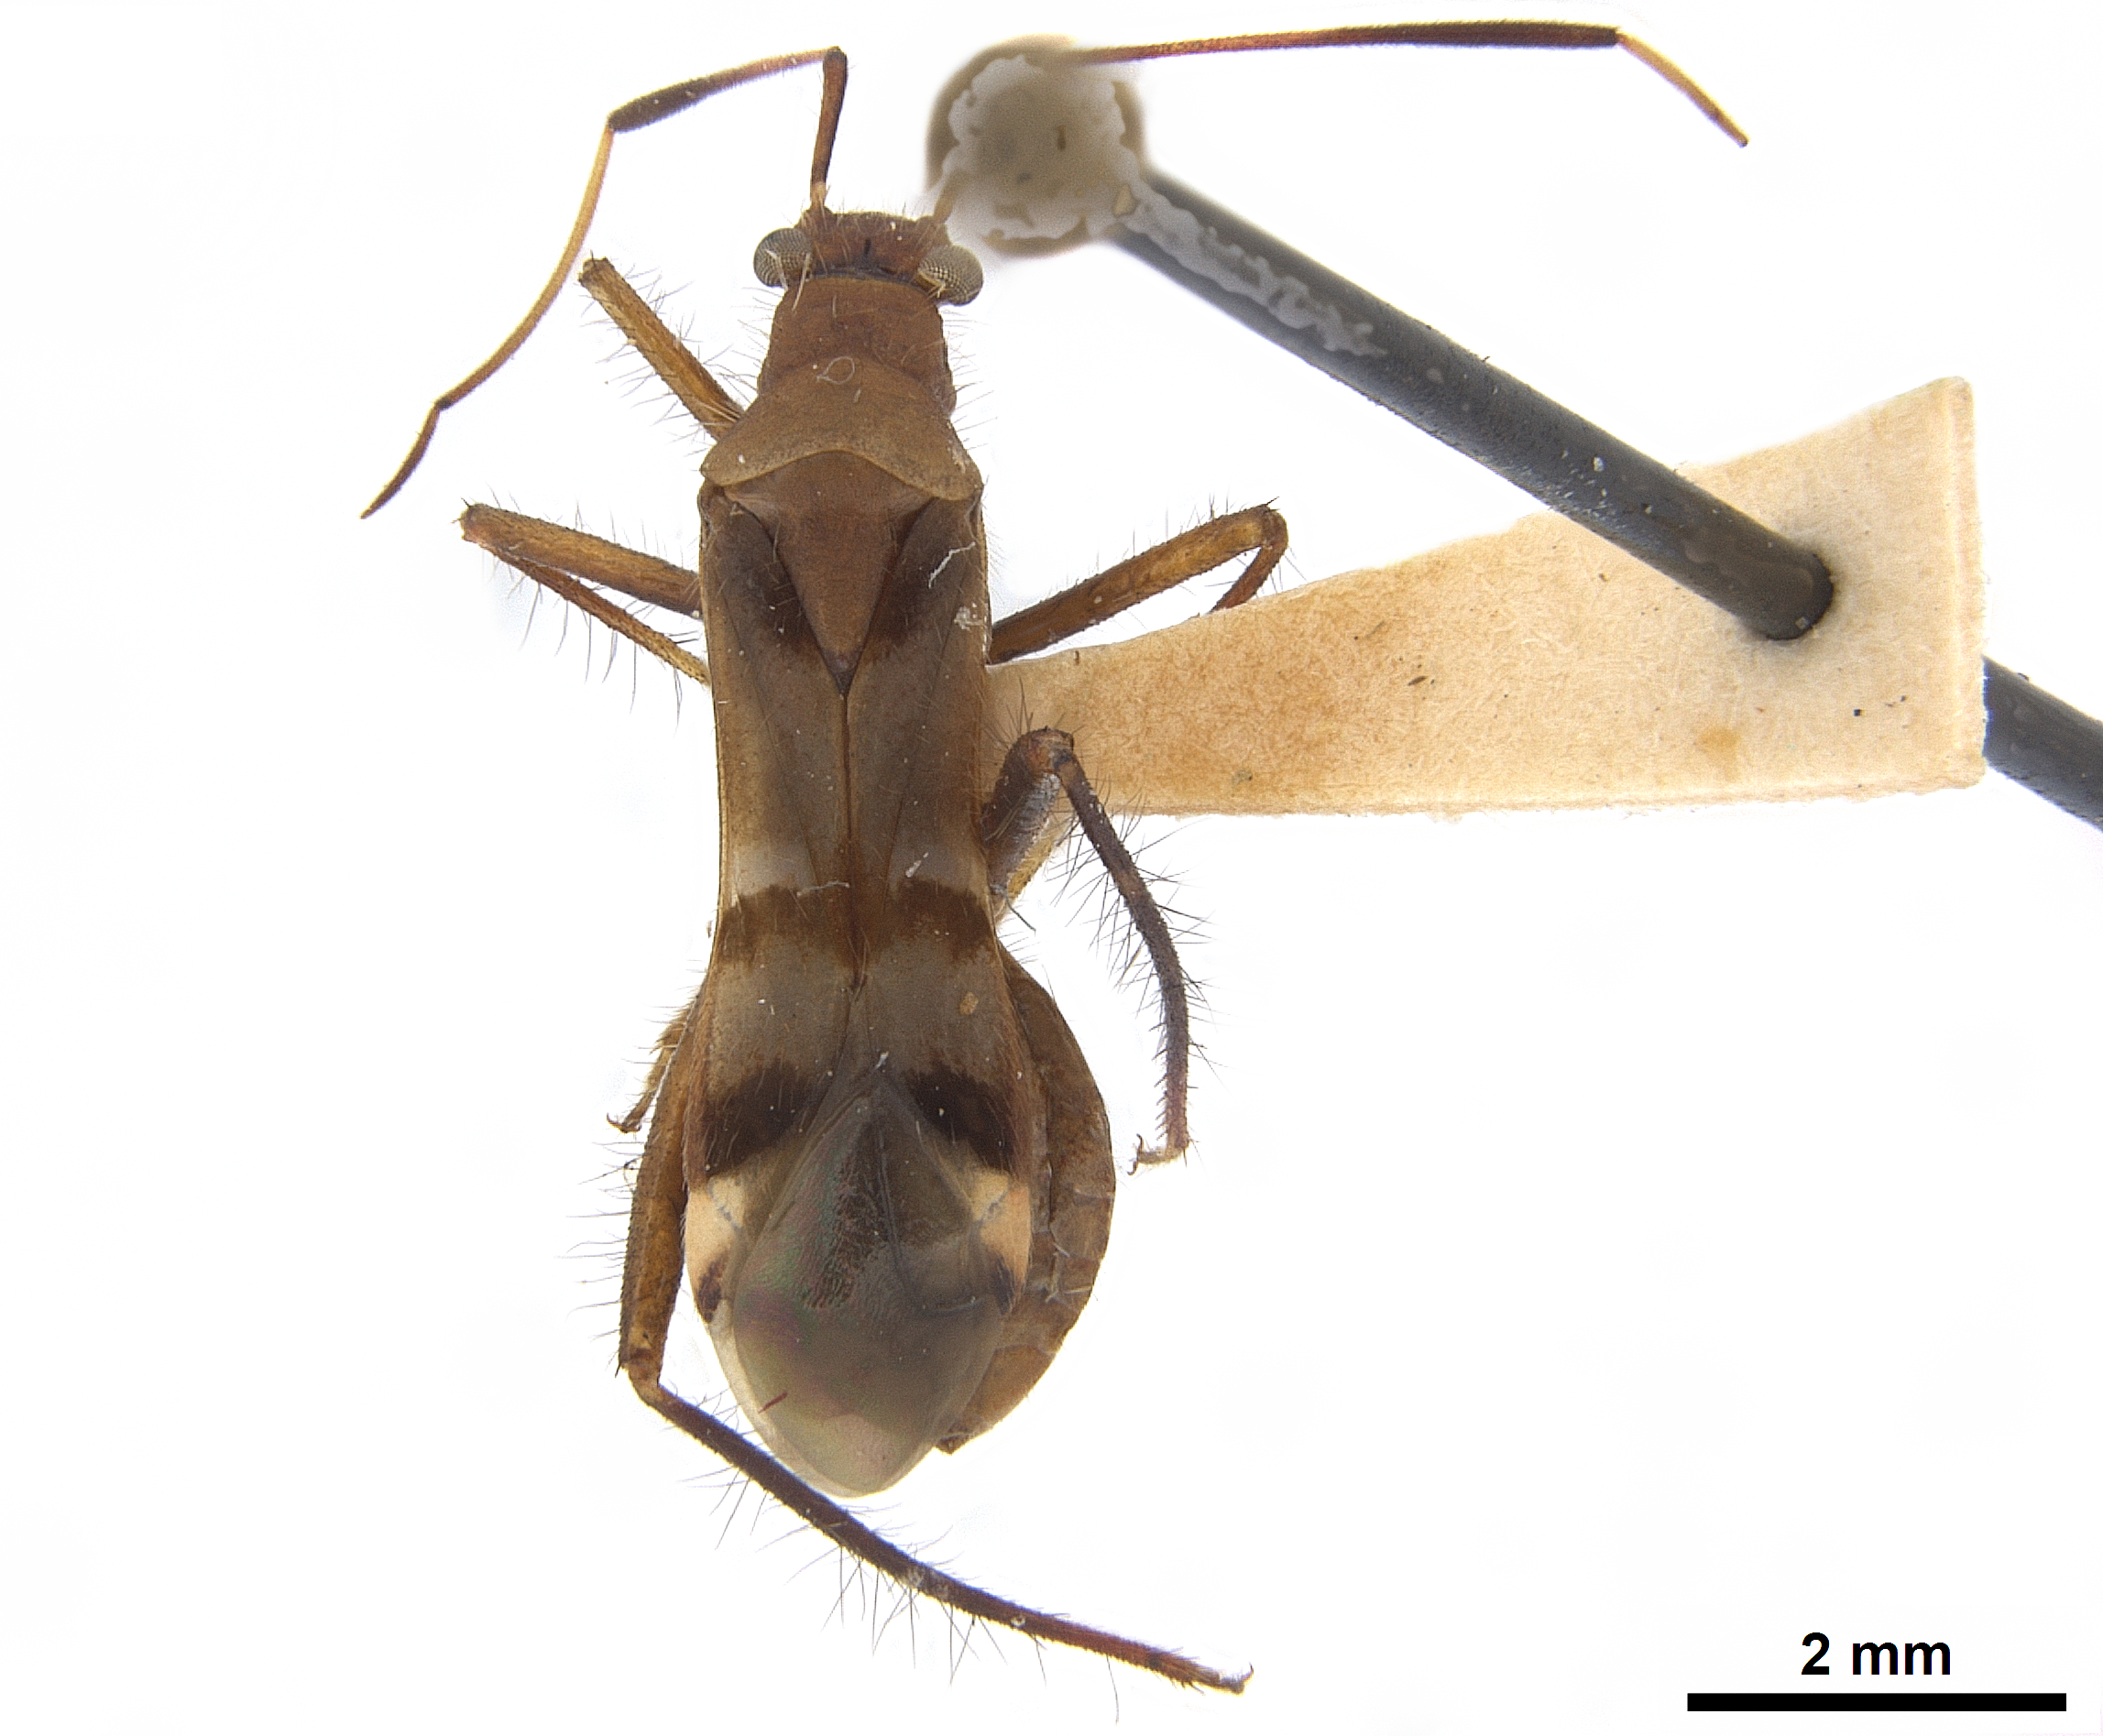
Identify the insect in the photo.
Xenetus lanuginosus
